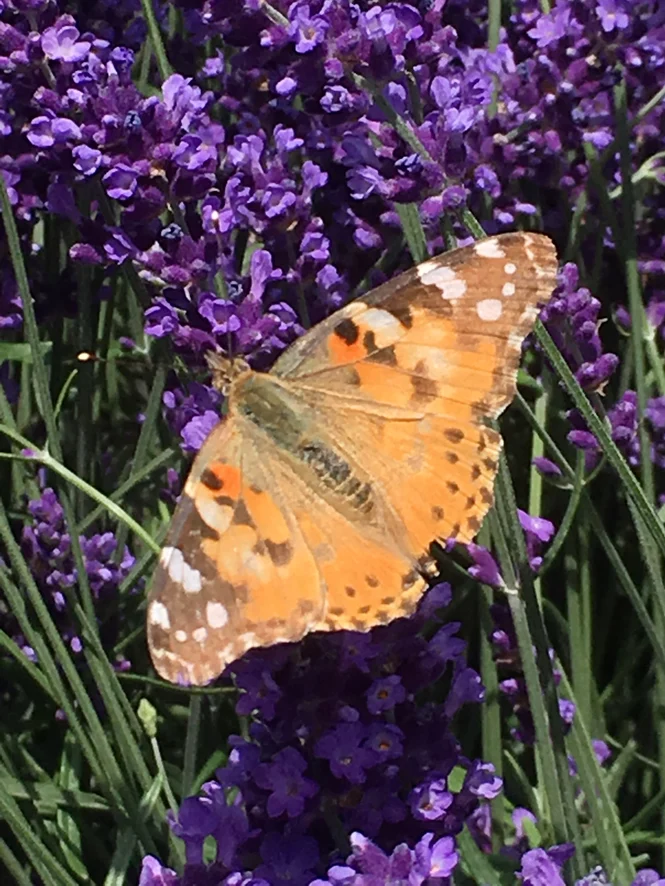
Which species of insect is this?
Vanessa cardui
